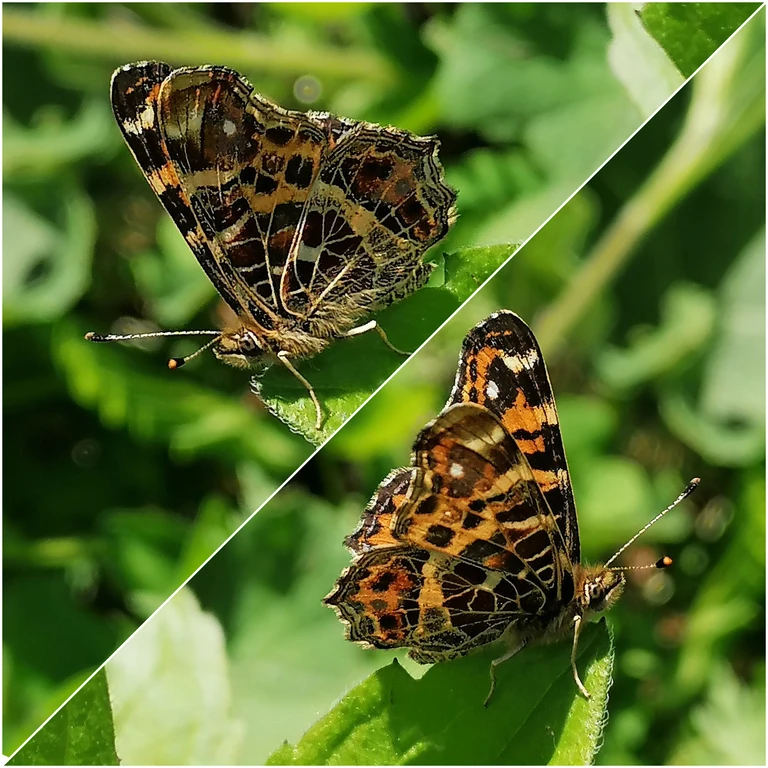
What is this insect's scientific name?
Araschnia levana
